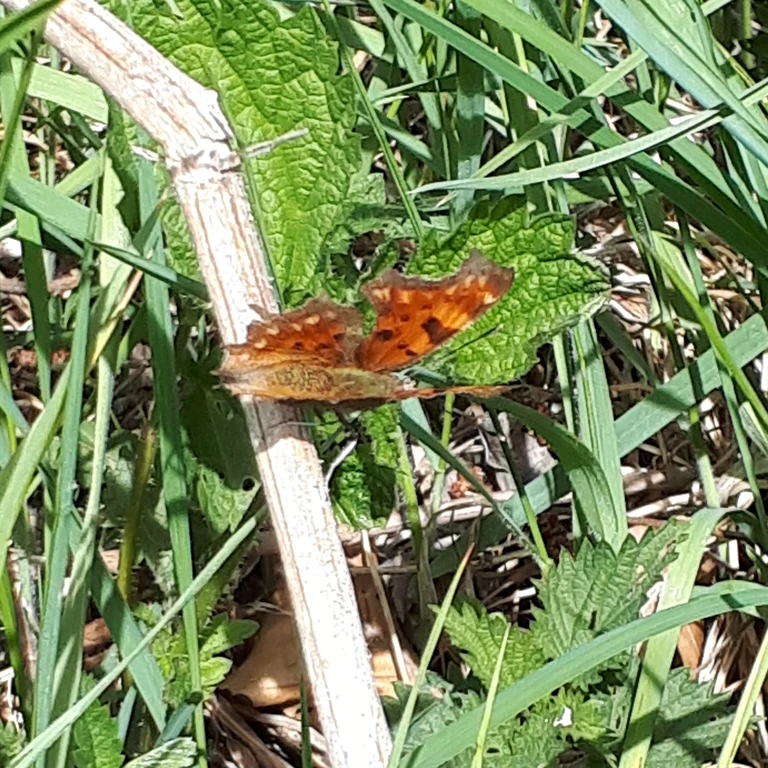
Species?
Polygonia c-album
